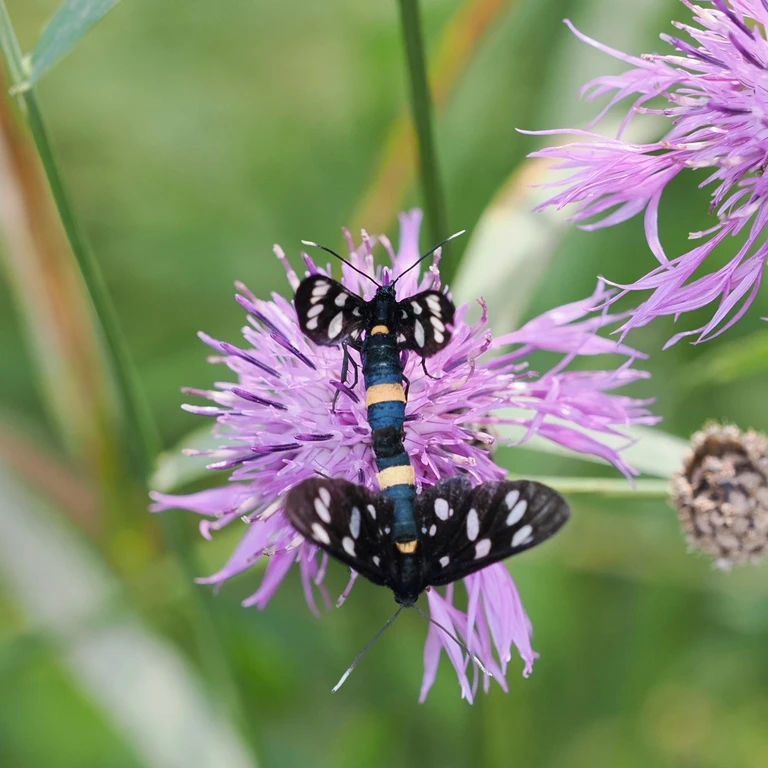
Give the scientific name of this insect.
Amata phegea
